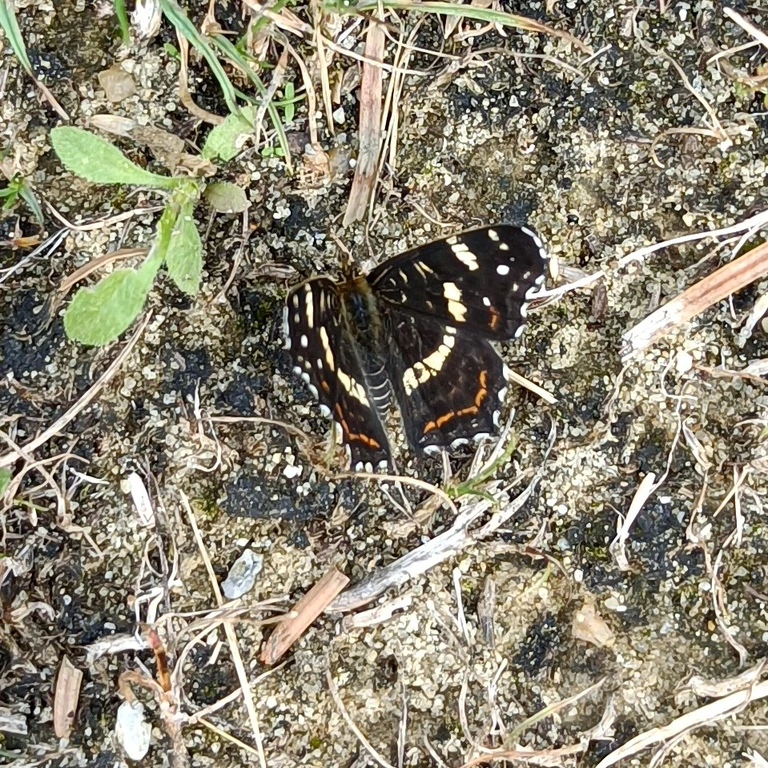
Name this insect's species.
Araschnia levana
